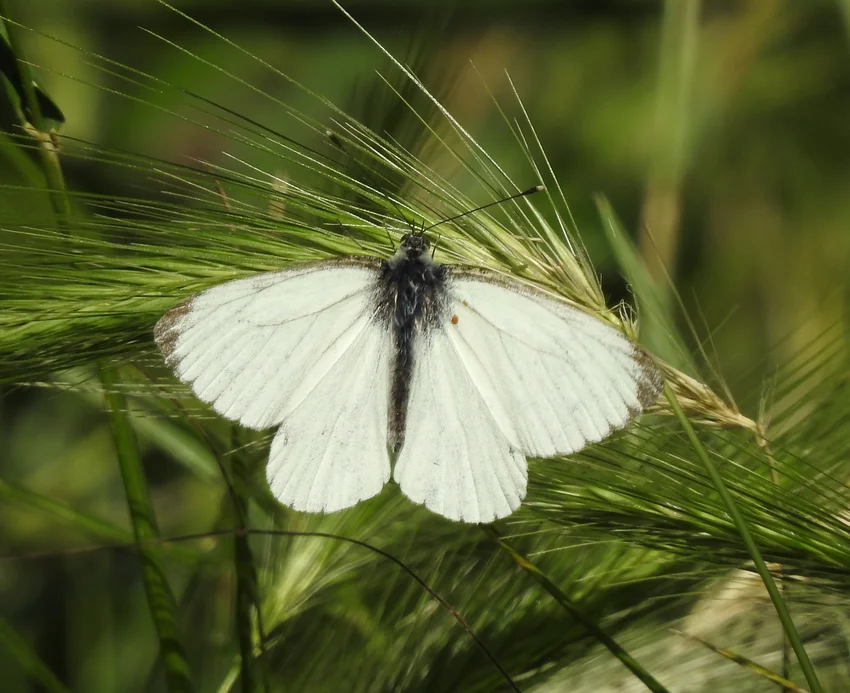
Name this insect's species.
Pieris napi
